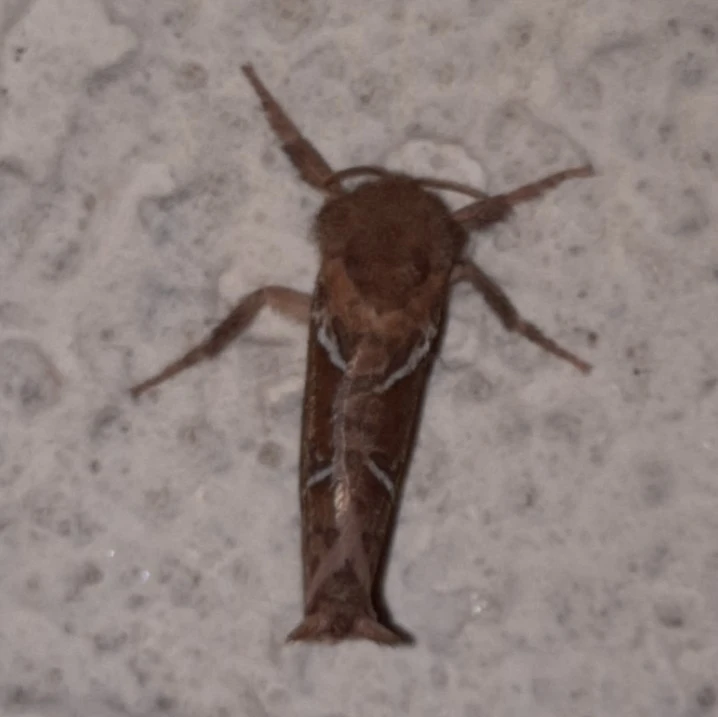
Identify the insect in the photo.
Triodia sylvina
